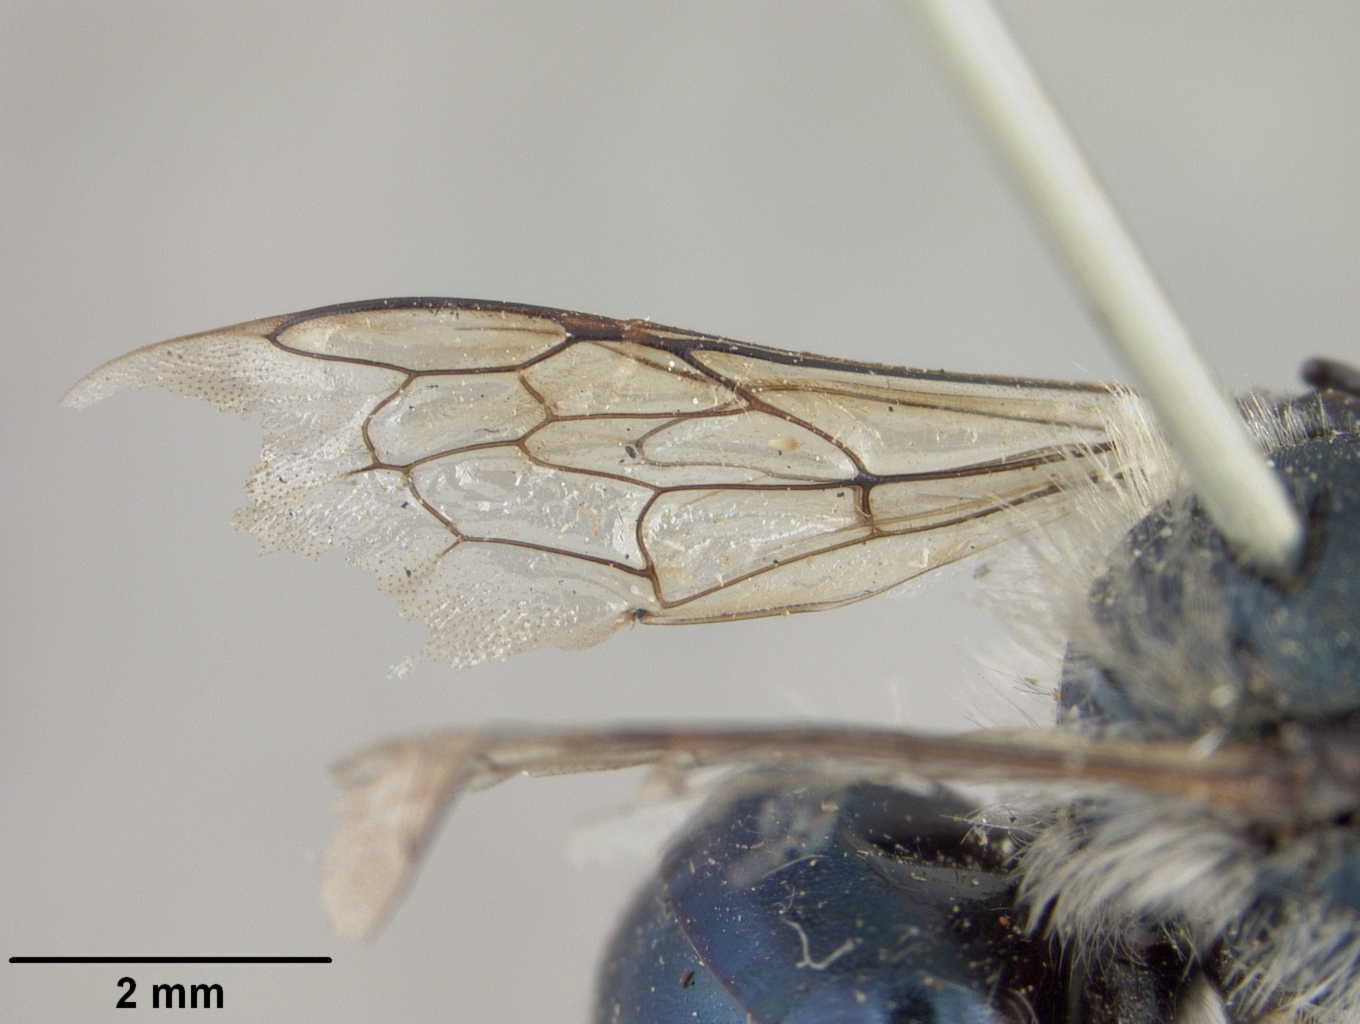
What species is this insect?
Osmia cyaneonitens
